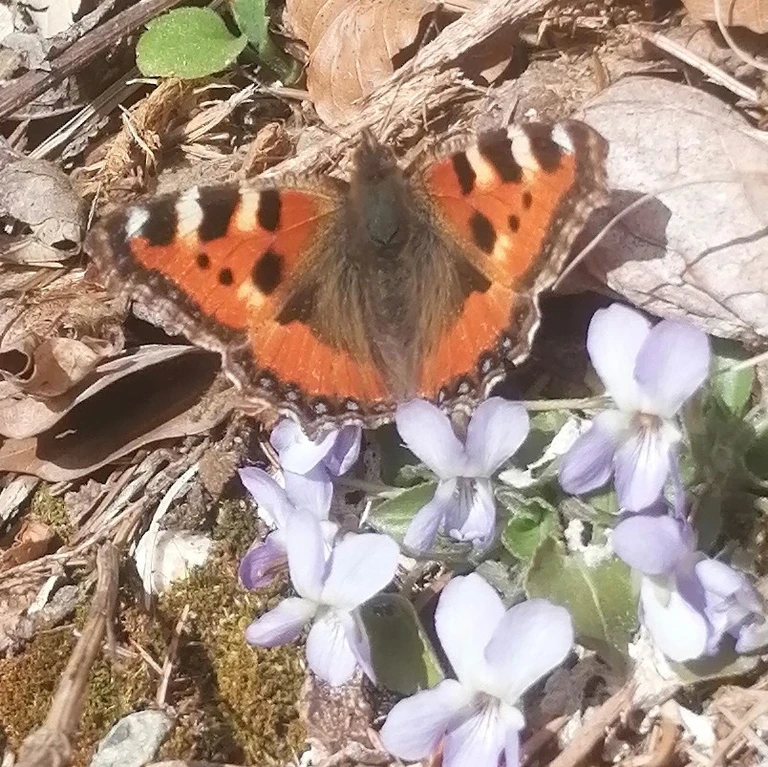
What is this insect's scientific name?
Aglais urticae
